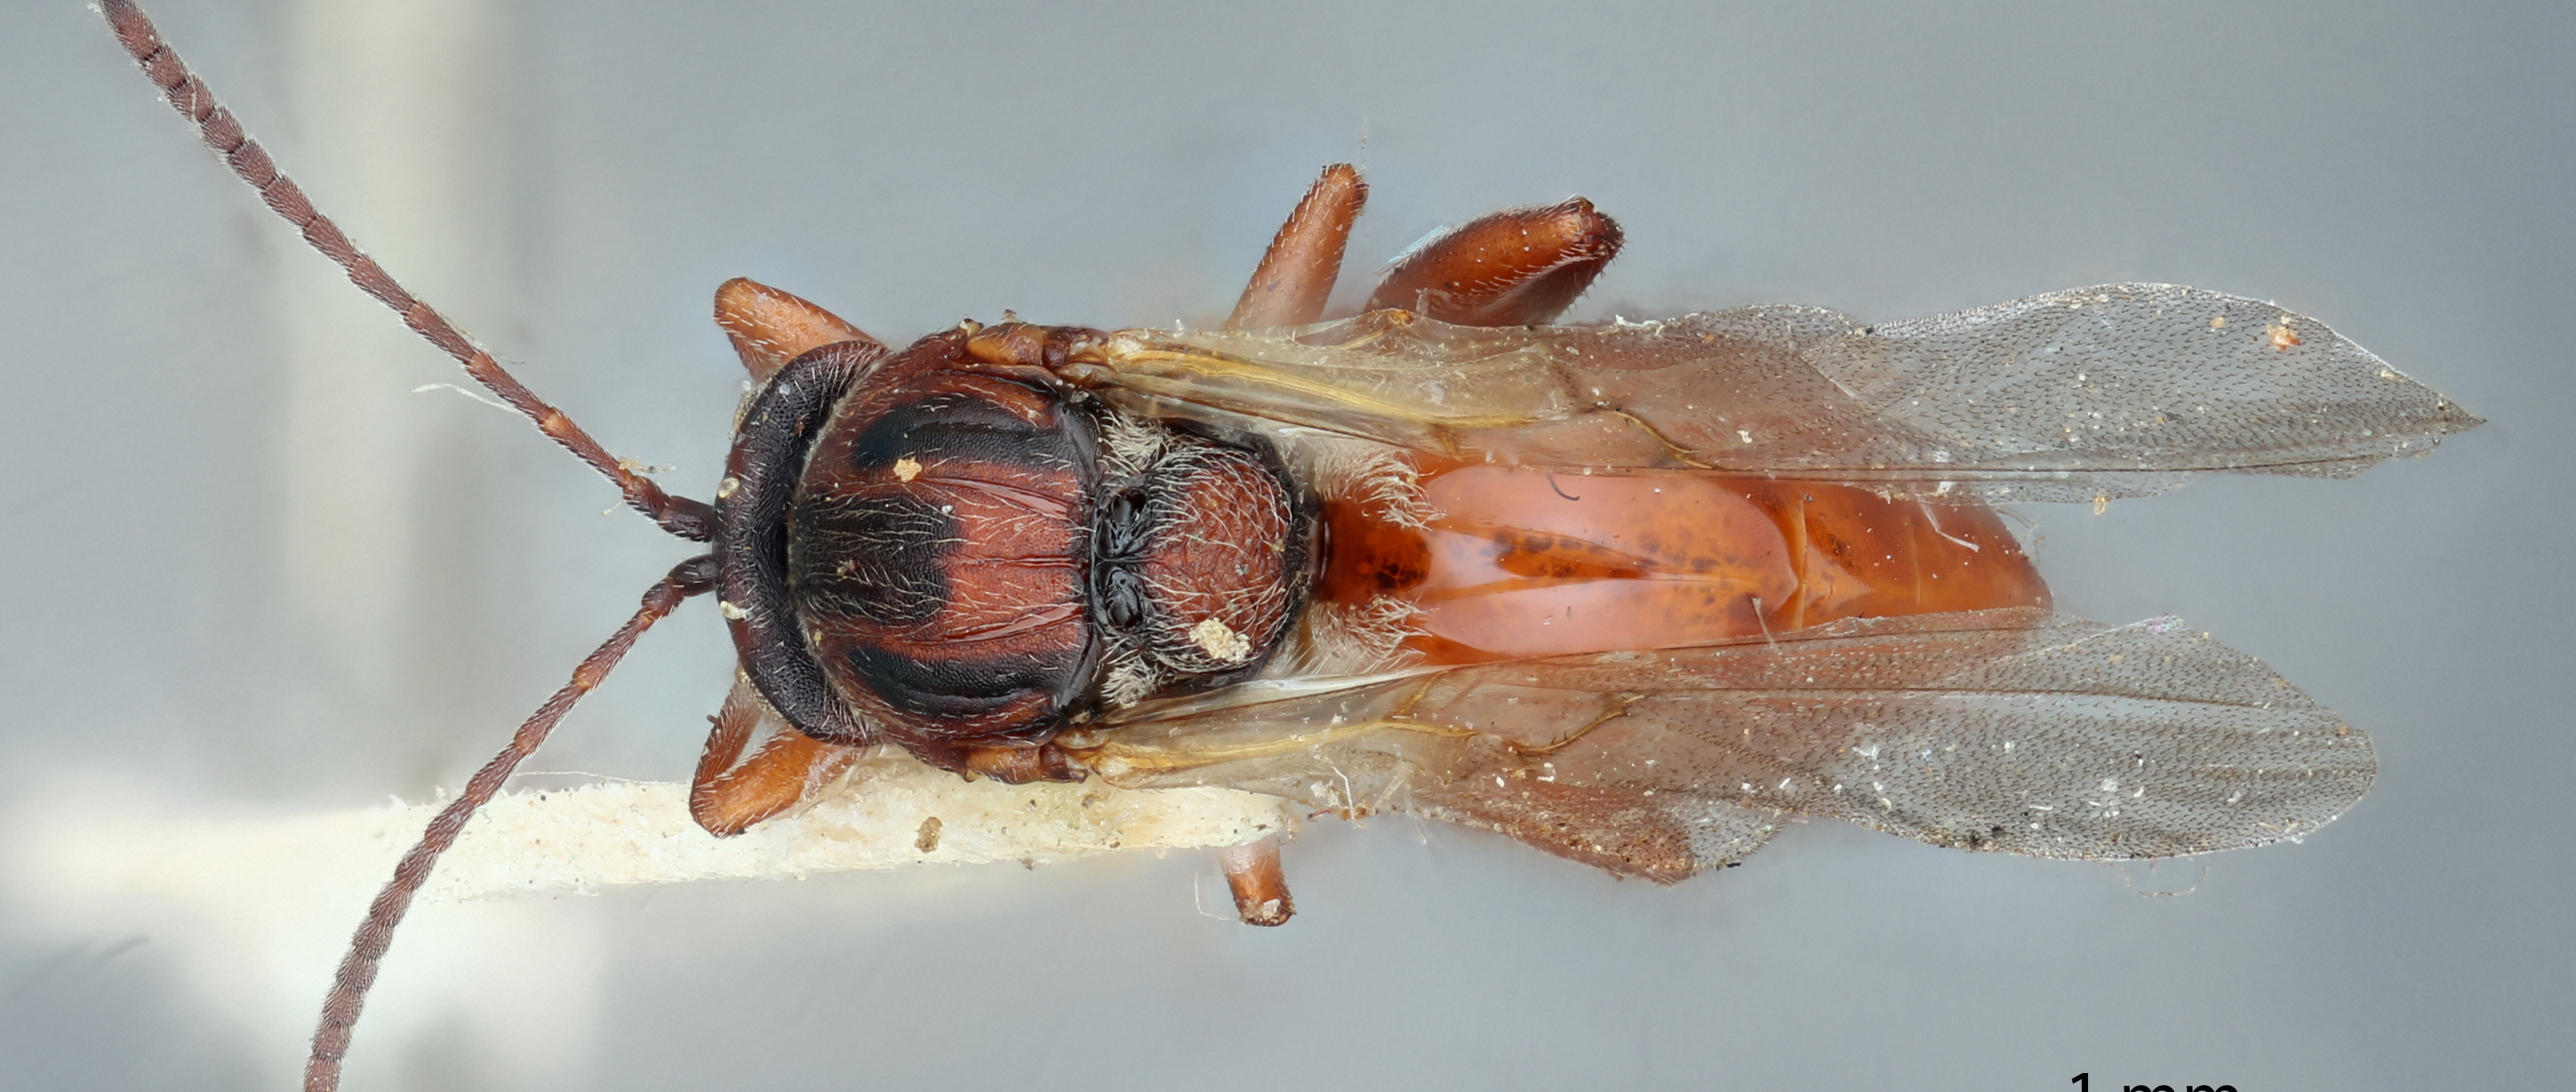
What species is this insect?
Callirhytis oblata
